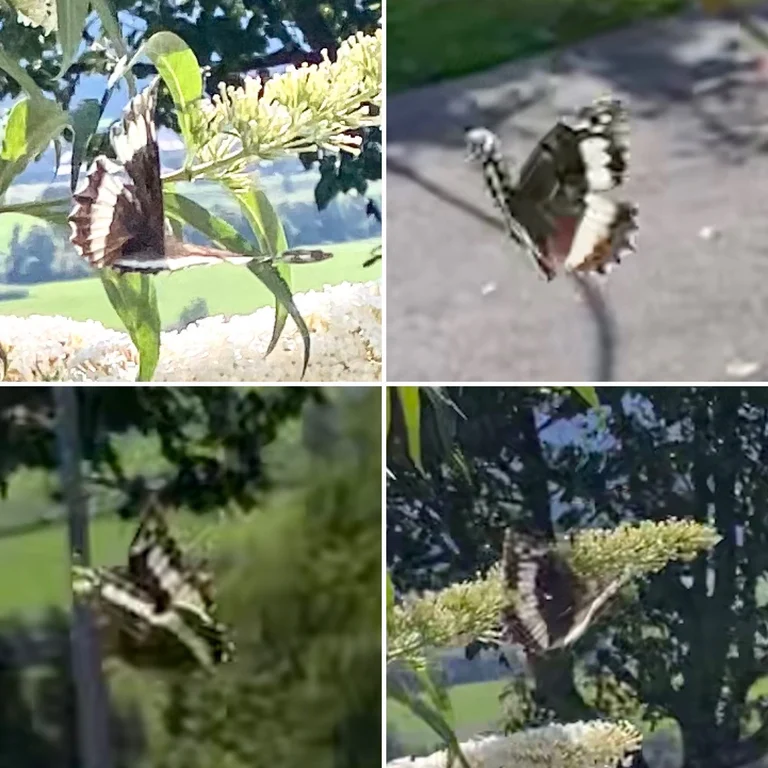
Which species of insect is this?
Brintesia circe
